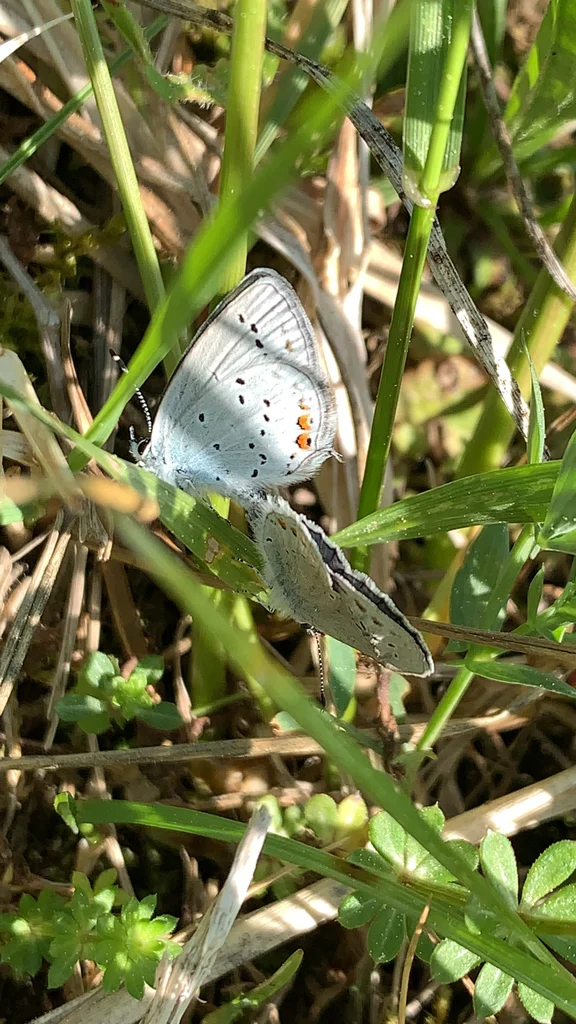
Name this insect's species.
Cupido argiades (also Elkalyce argiades)
